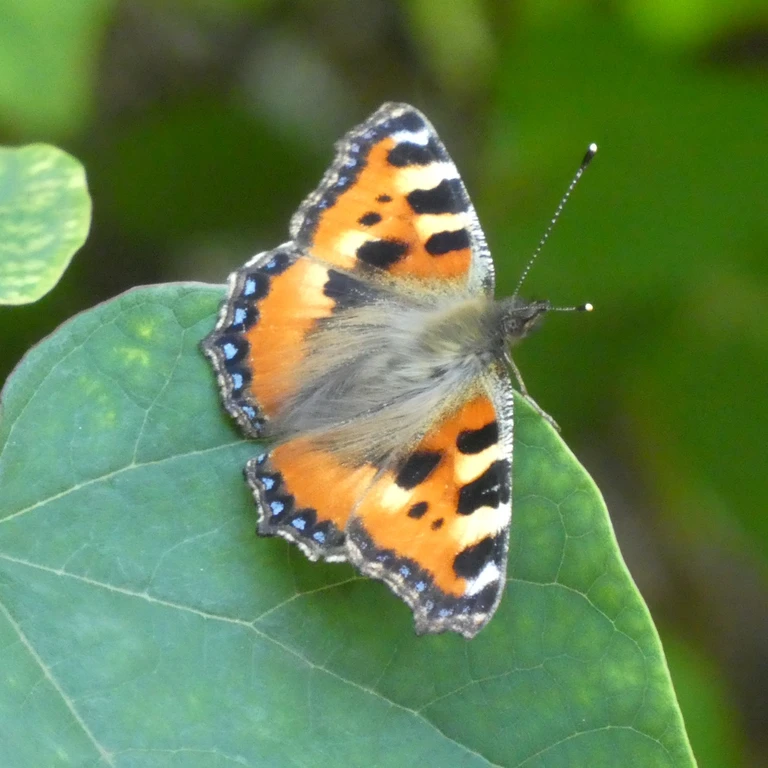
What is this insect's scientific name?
Aglais urticae
